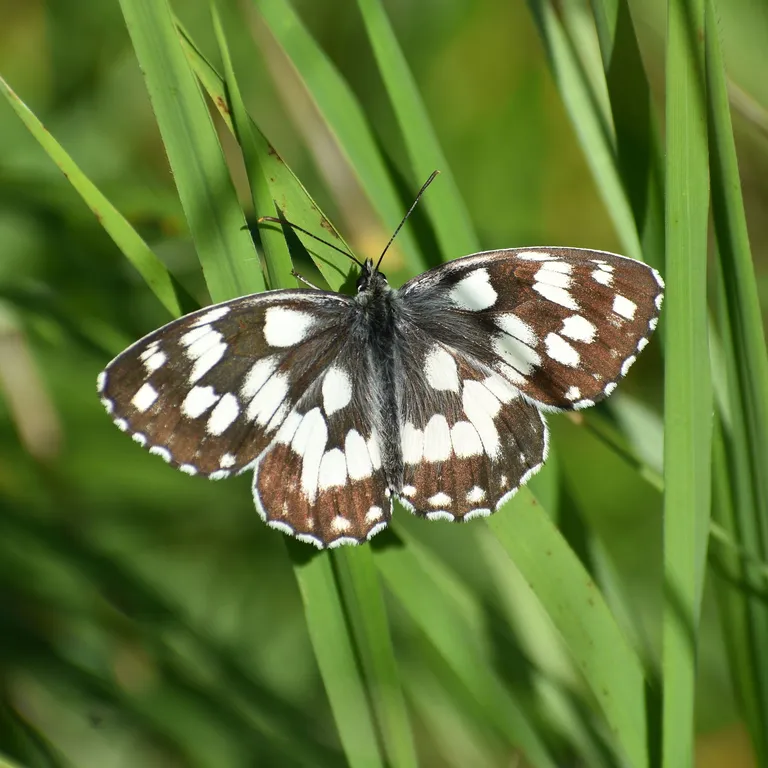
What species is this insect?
Melanargia galathea
